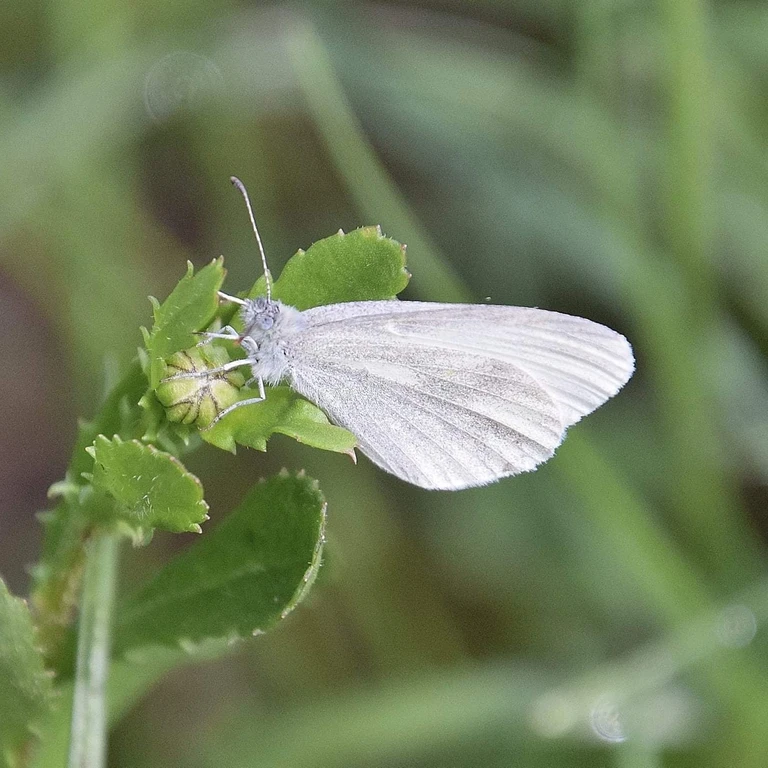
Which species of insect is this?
Leptidea sinapis/juvernica
